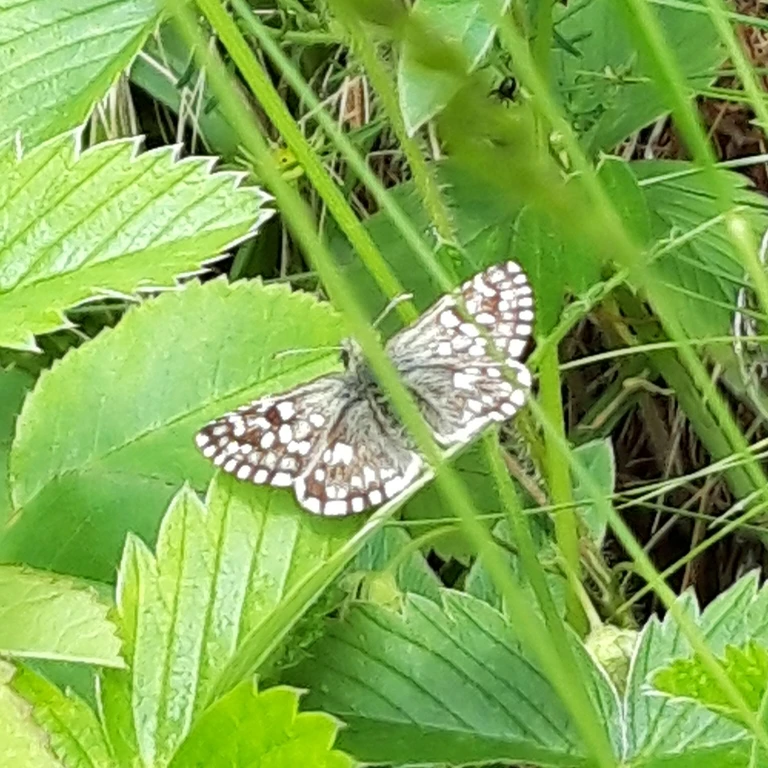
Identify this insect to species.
Pyrgus malvae
